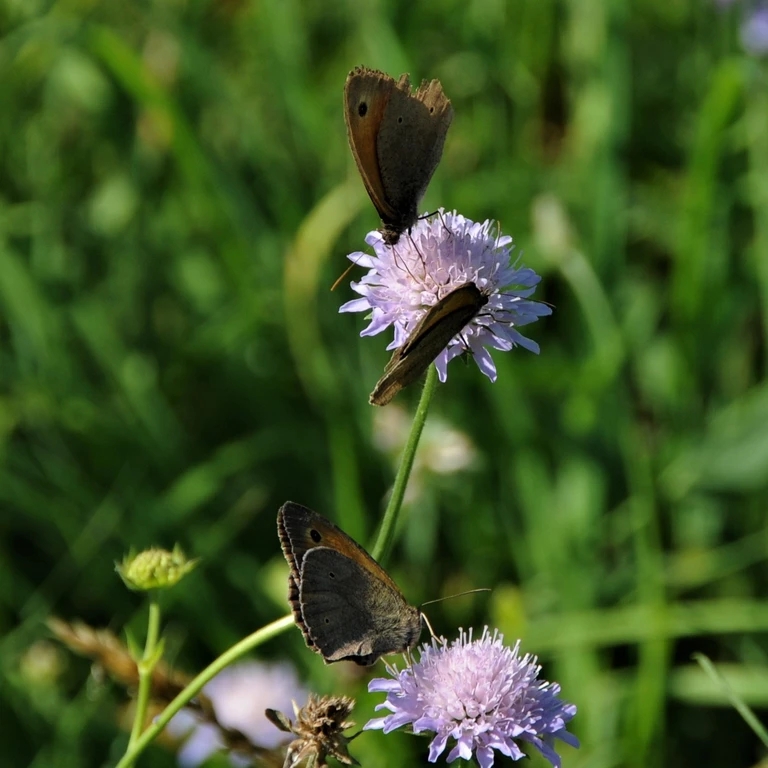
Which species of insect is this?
Maniola jurtina
